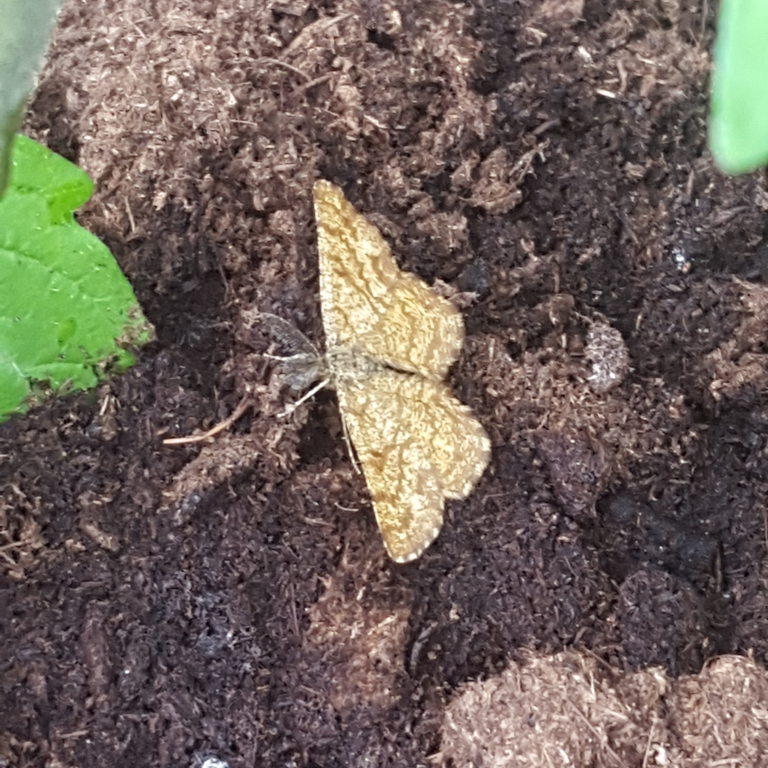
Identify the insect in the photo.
Ematurga atomaria
